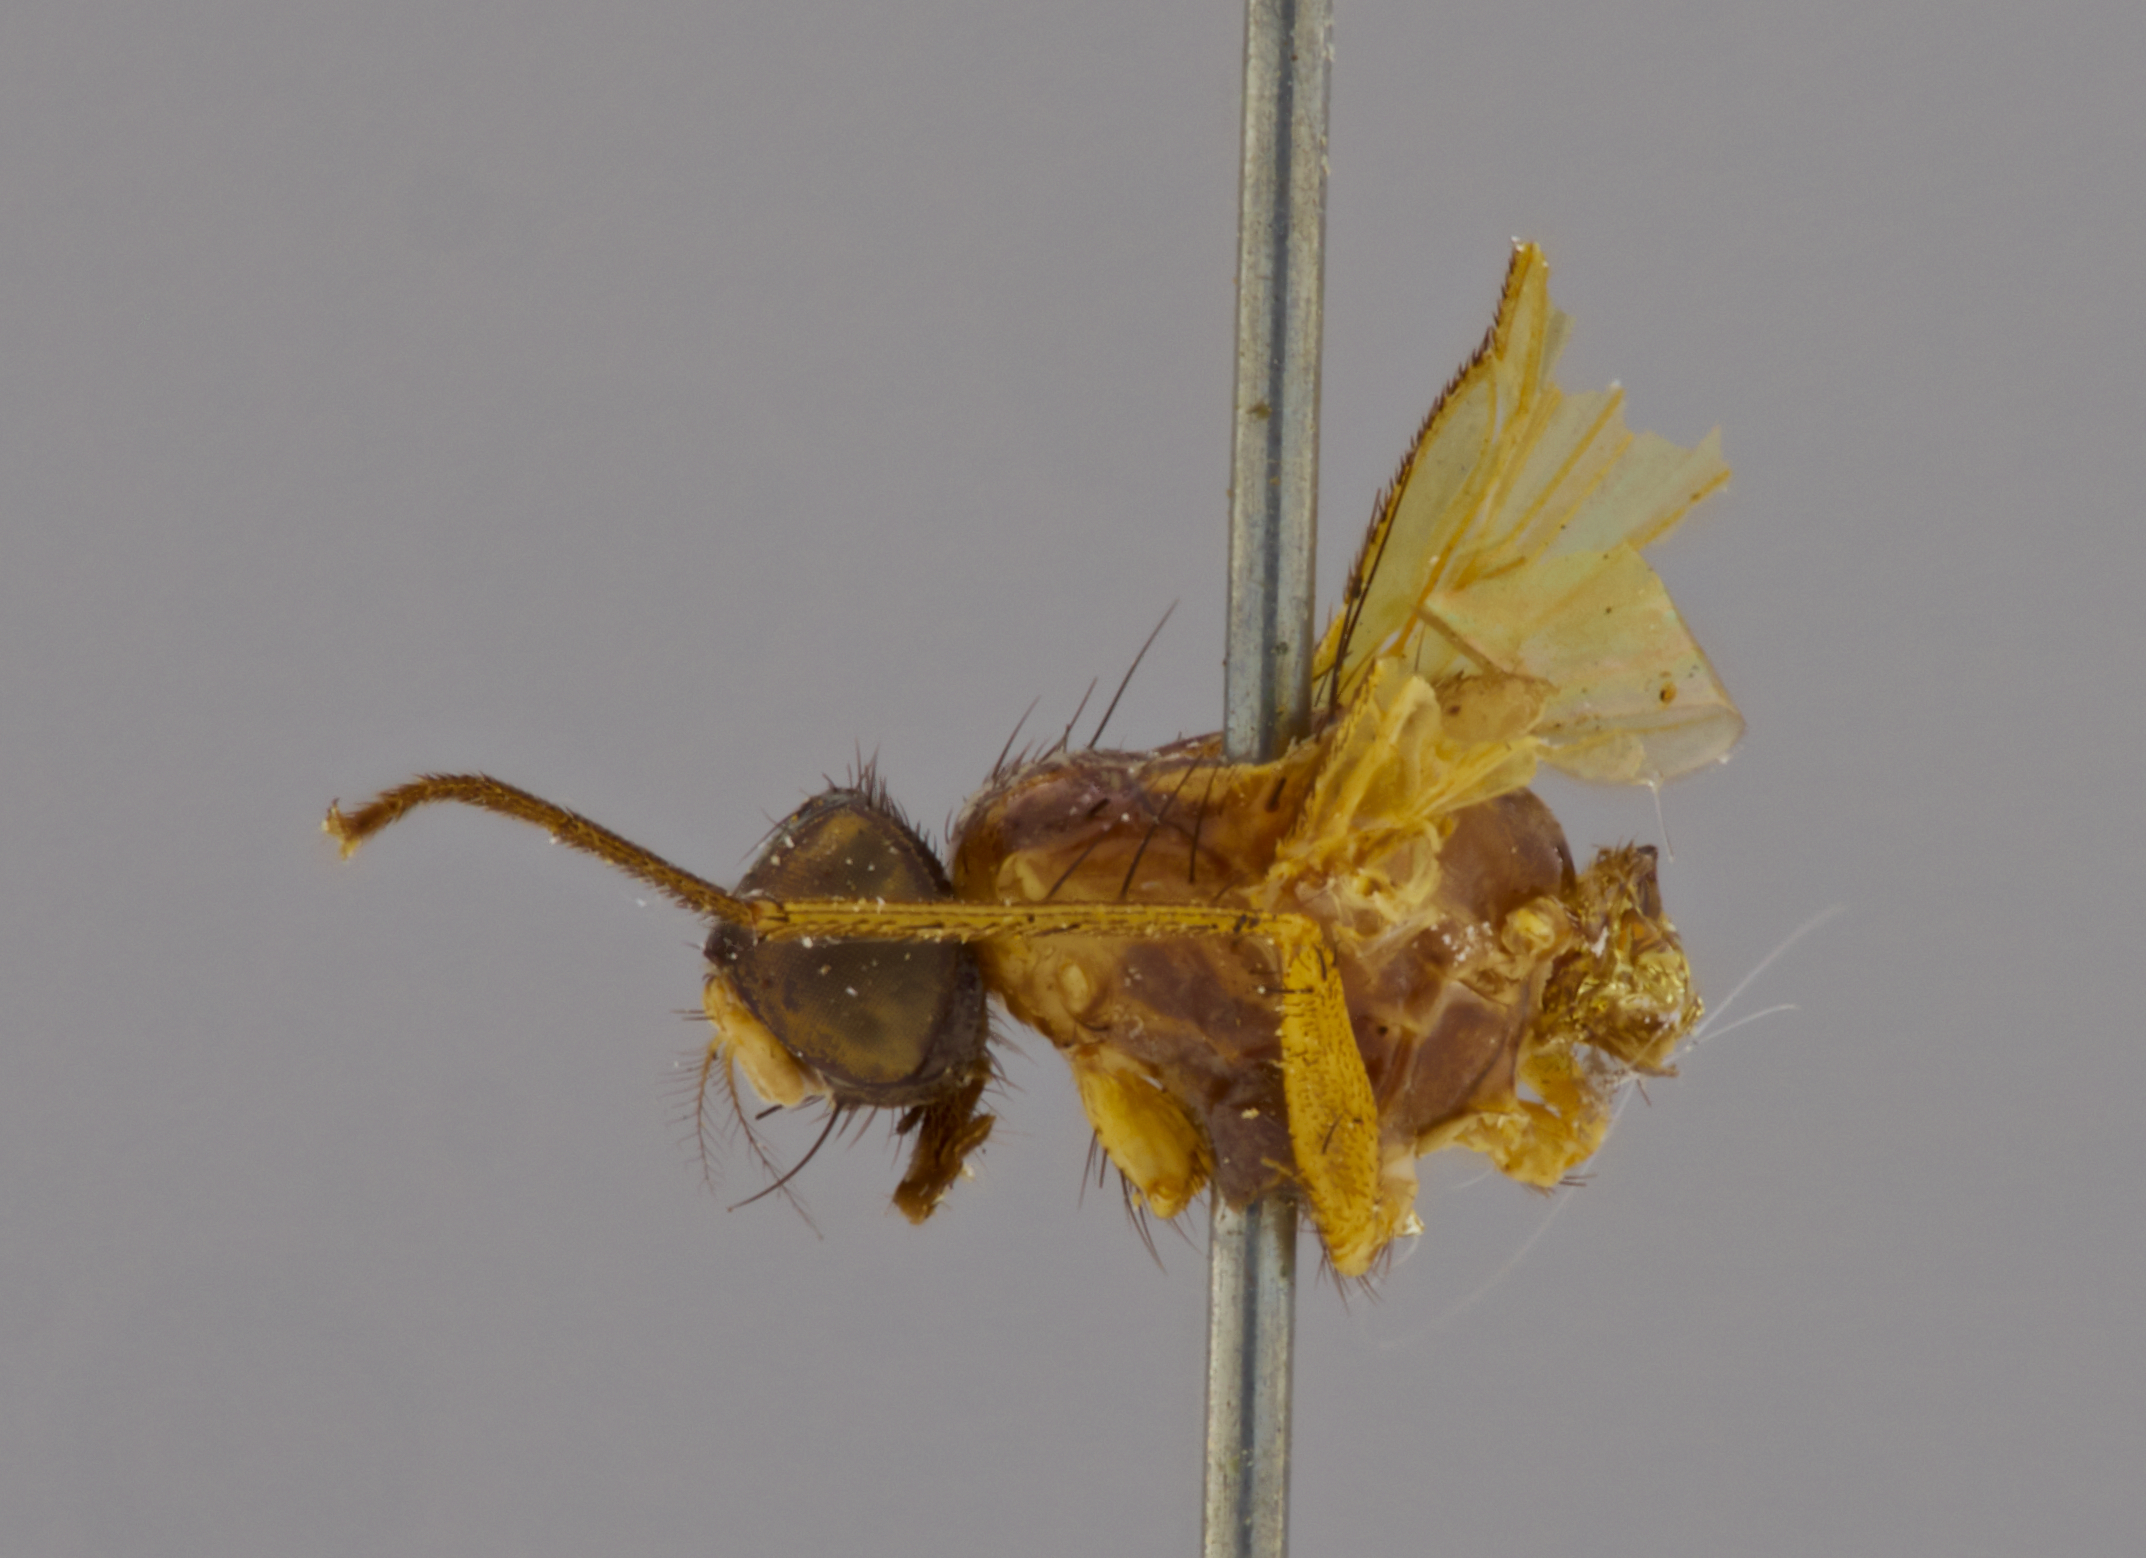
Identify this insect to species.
Dichaetomyia tenuis
